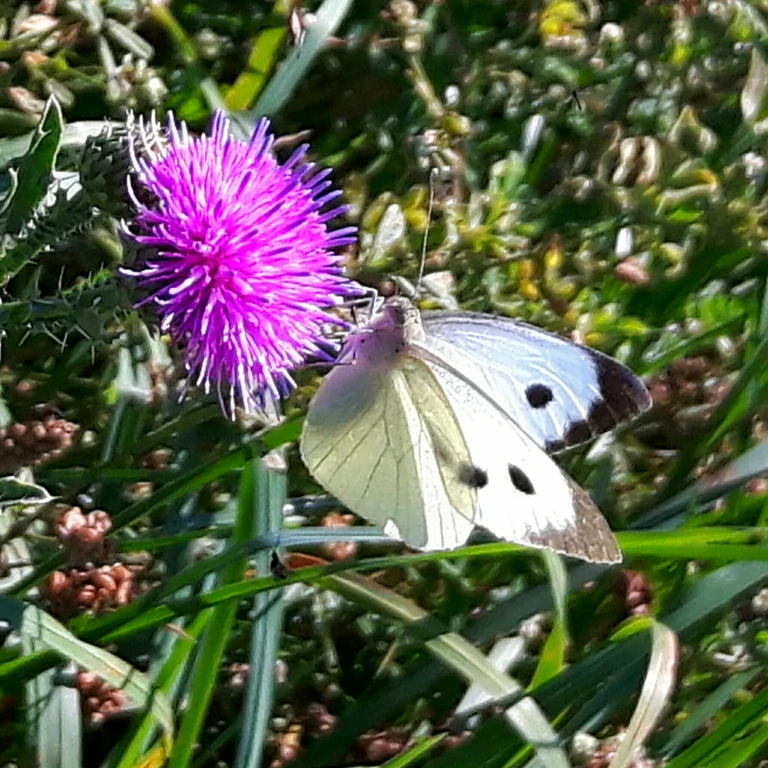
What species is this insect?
Pieris brassicae
